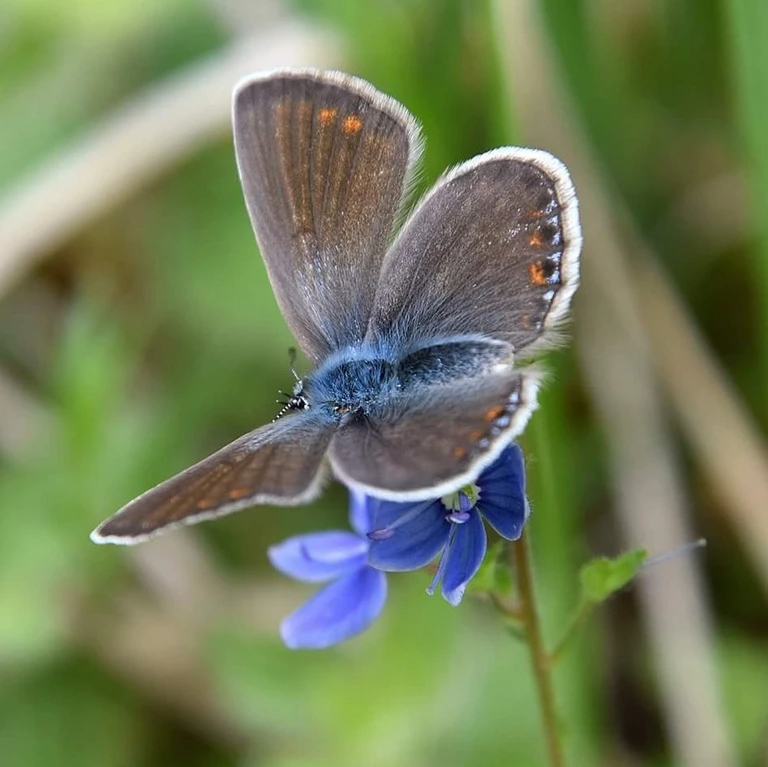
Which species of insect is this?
Polyommatus icarus
